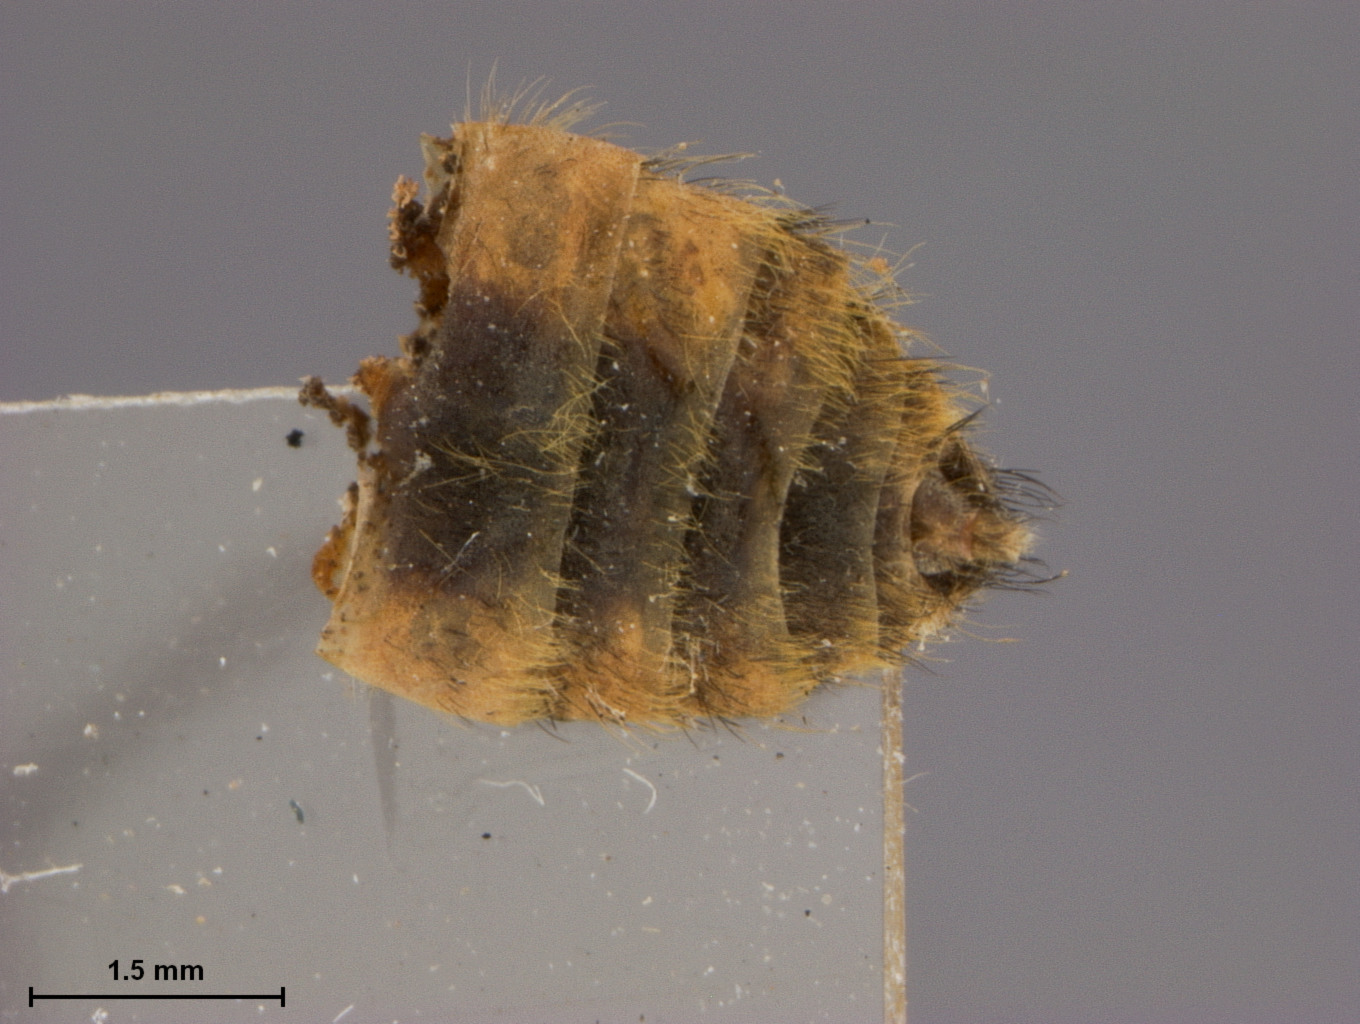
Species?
Mesomyia constrictifrons
